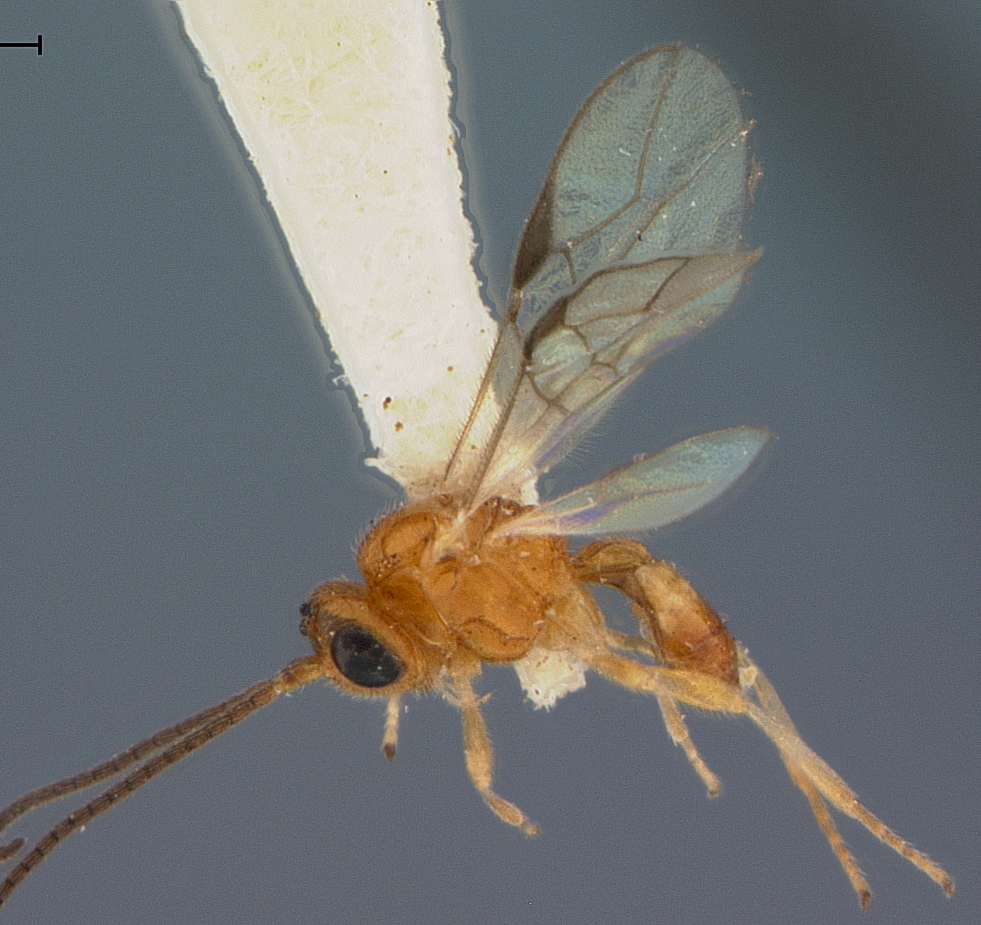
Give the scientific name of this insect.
Opius caprilesi
